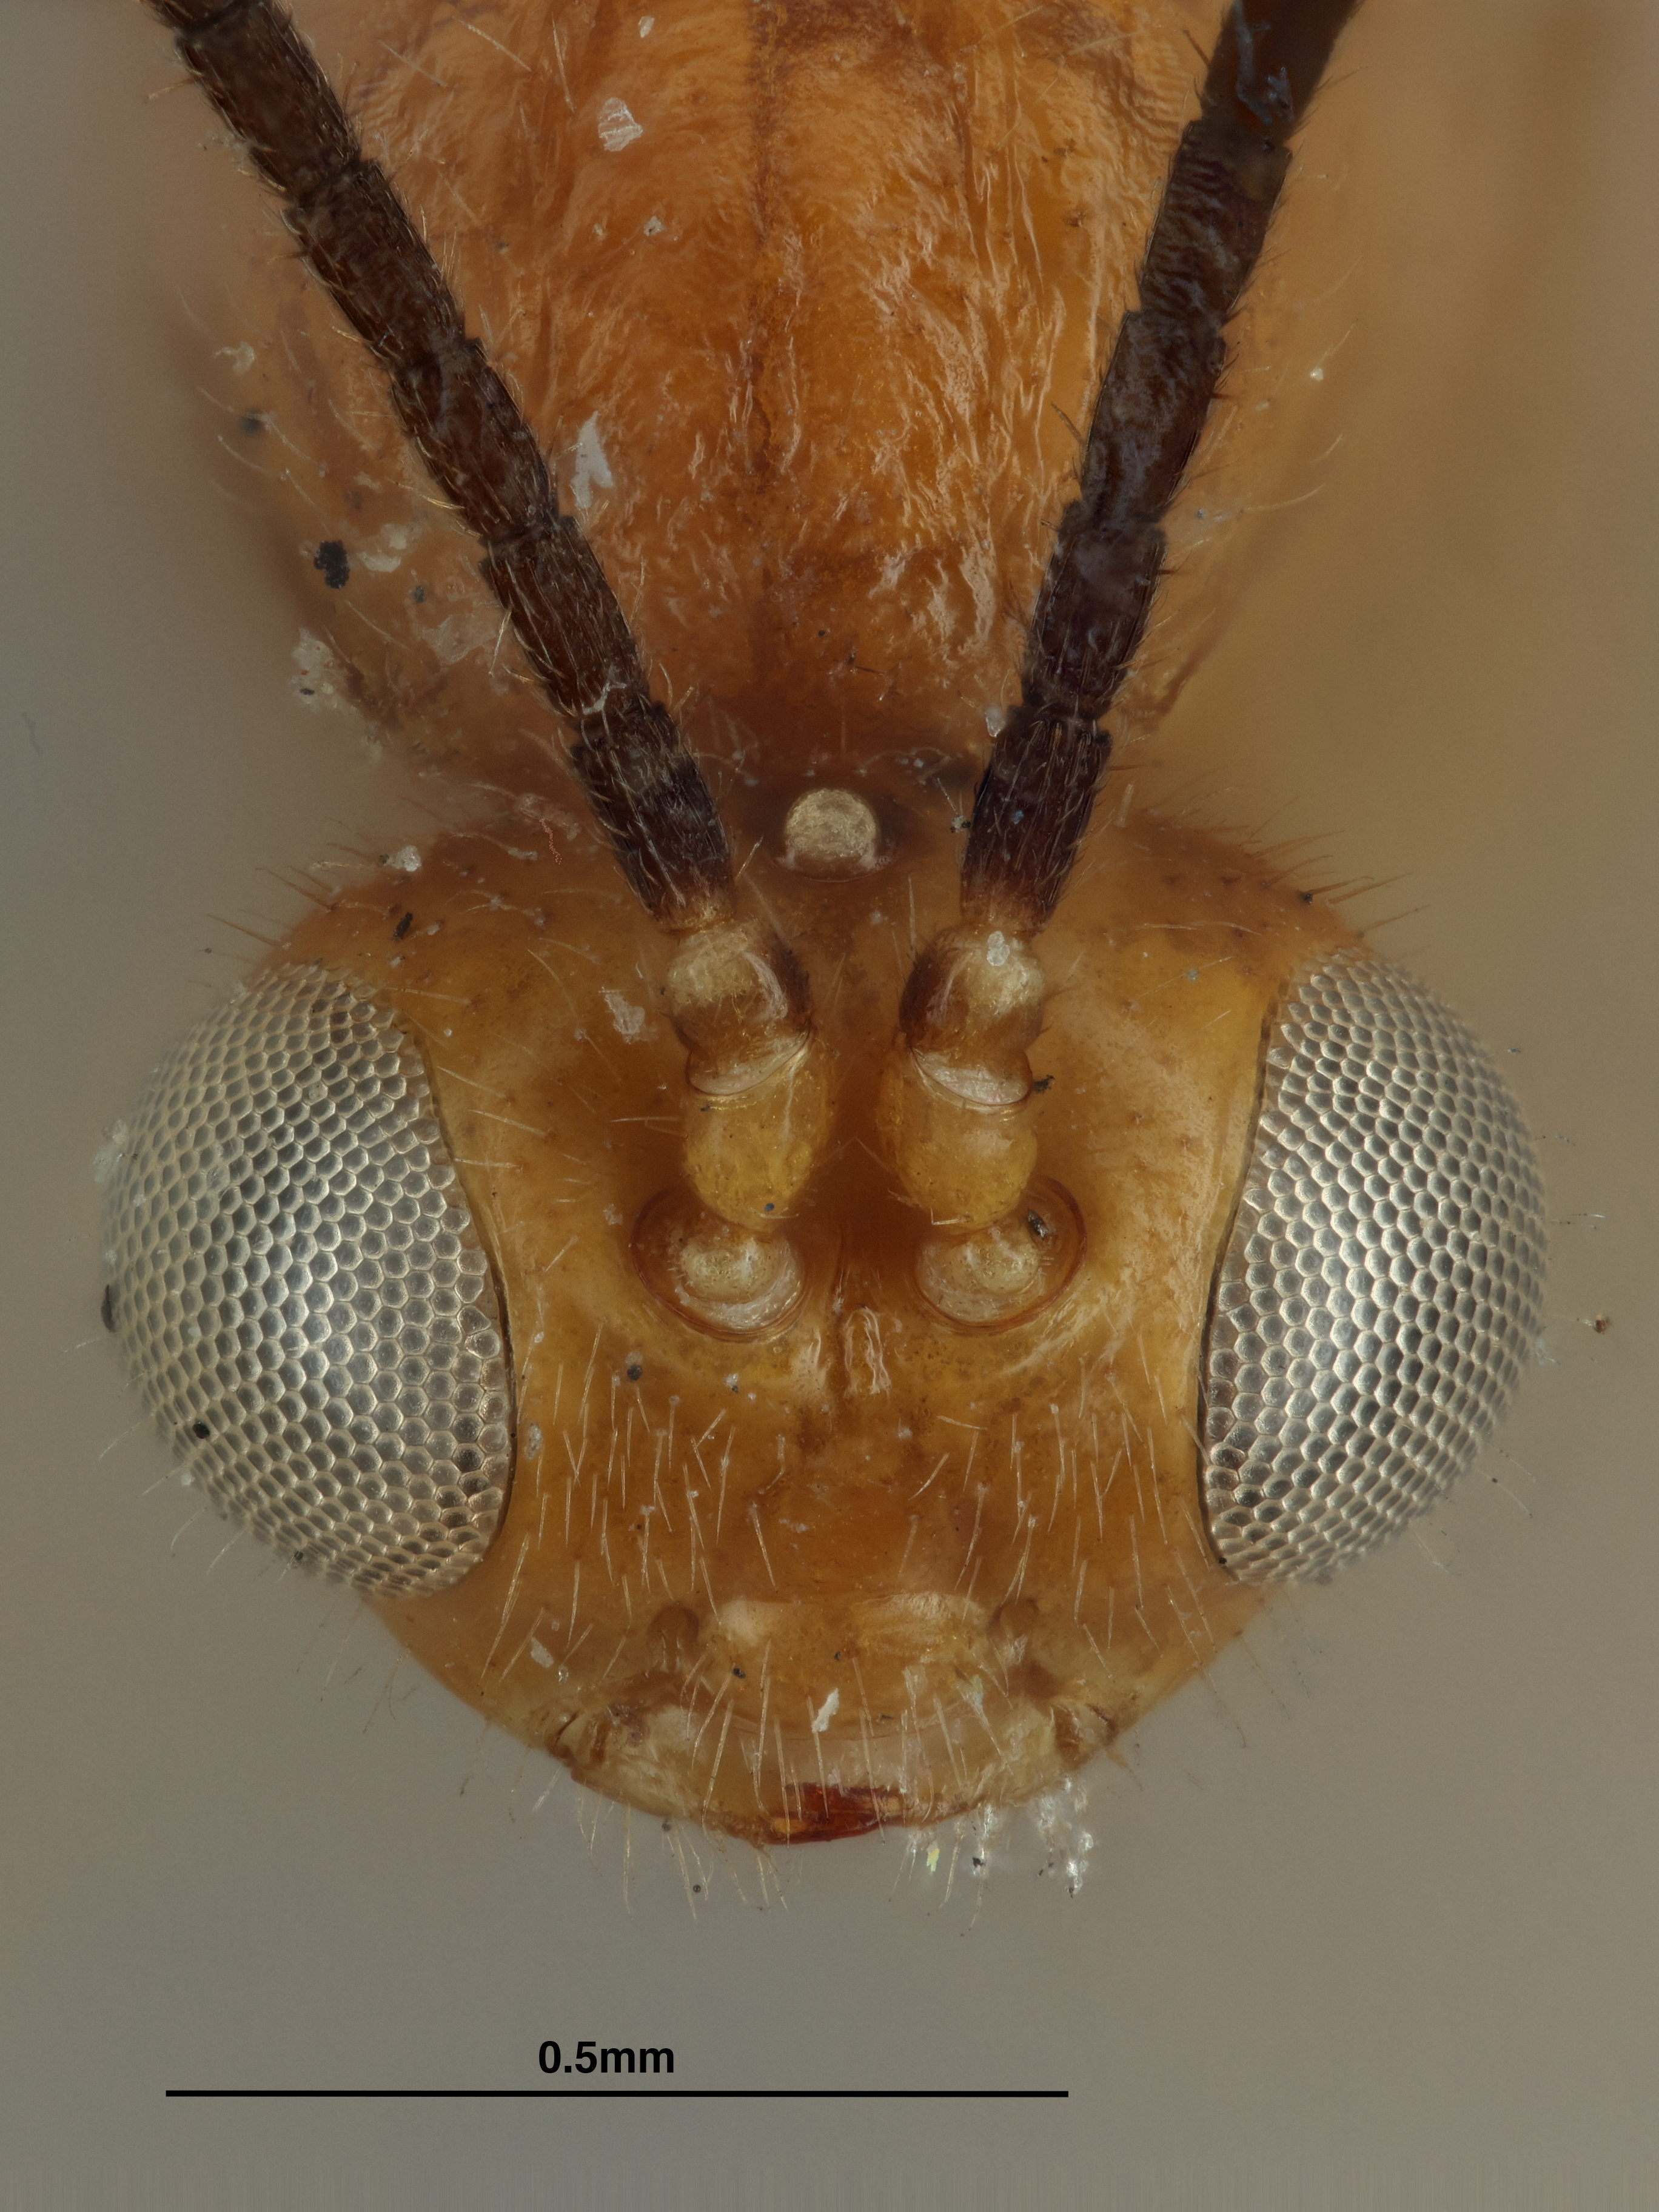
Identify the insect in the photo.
Aphidius laticeps
